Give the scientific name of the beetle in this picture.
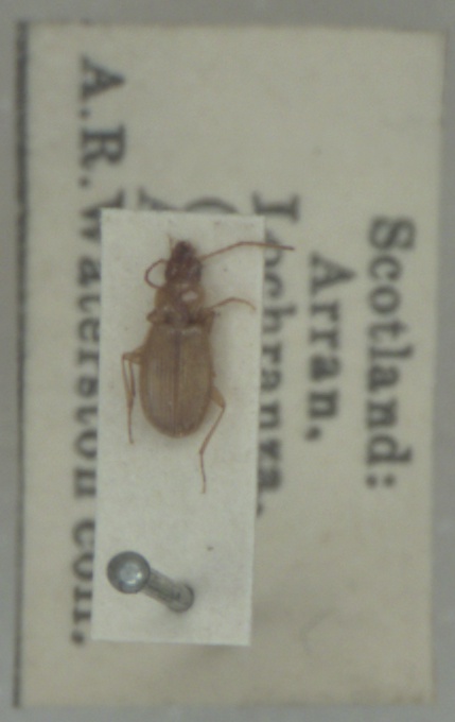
Trechus fulvus
